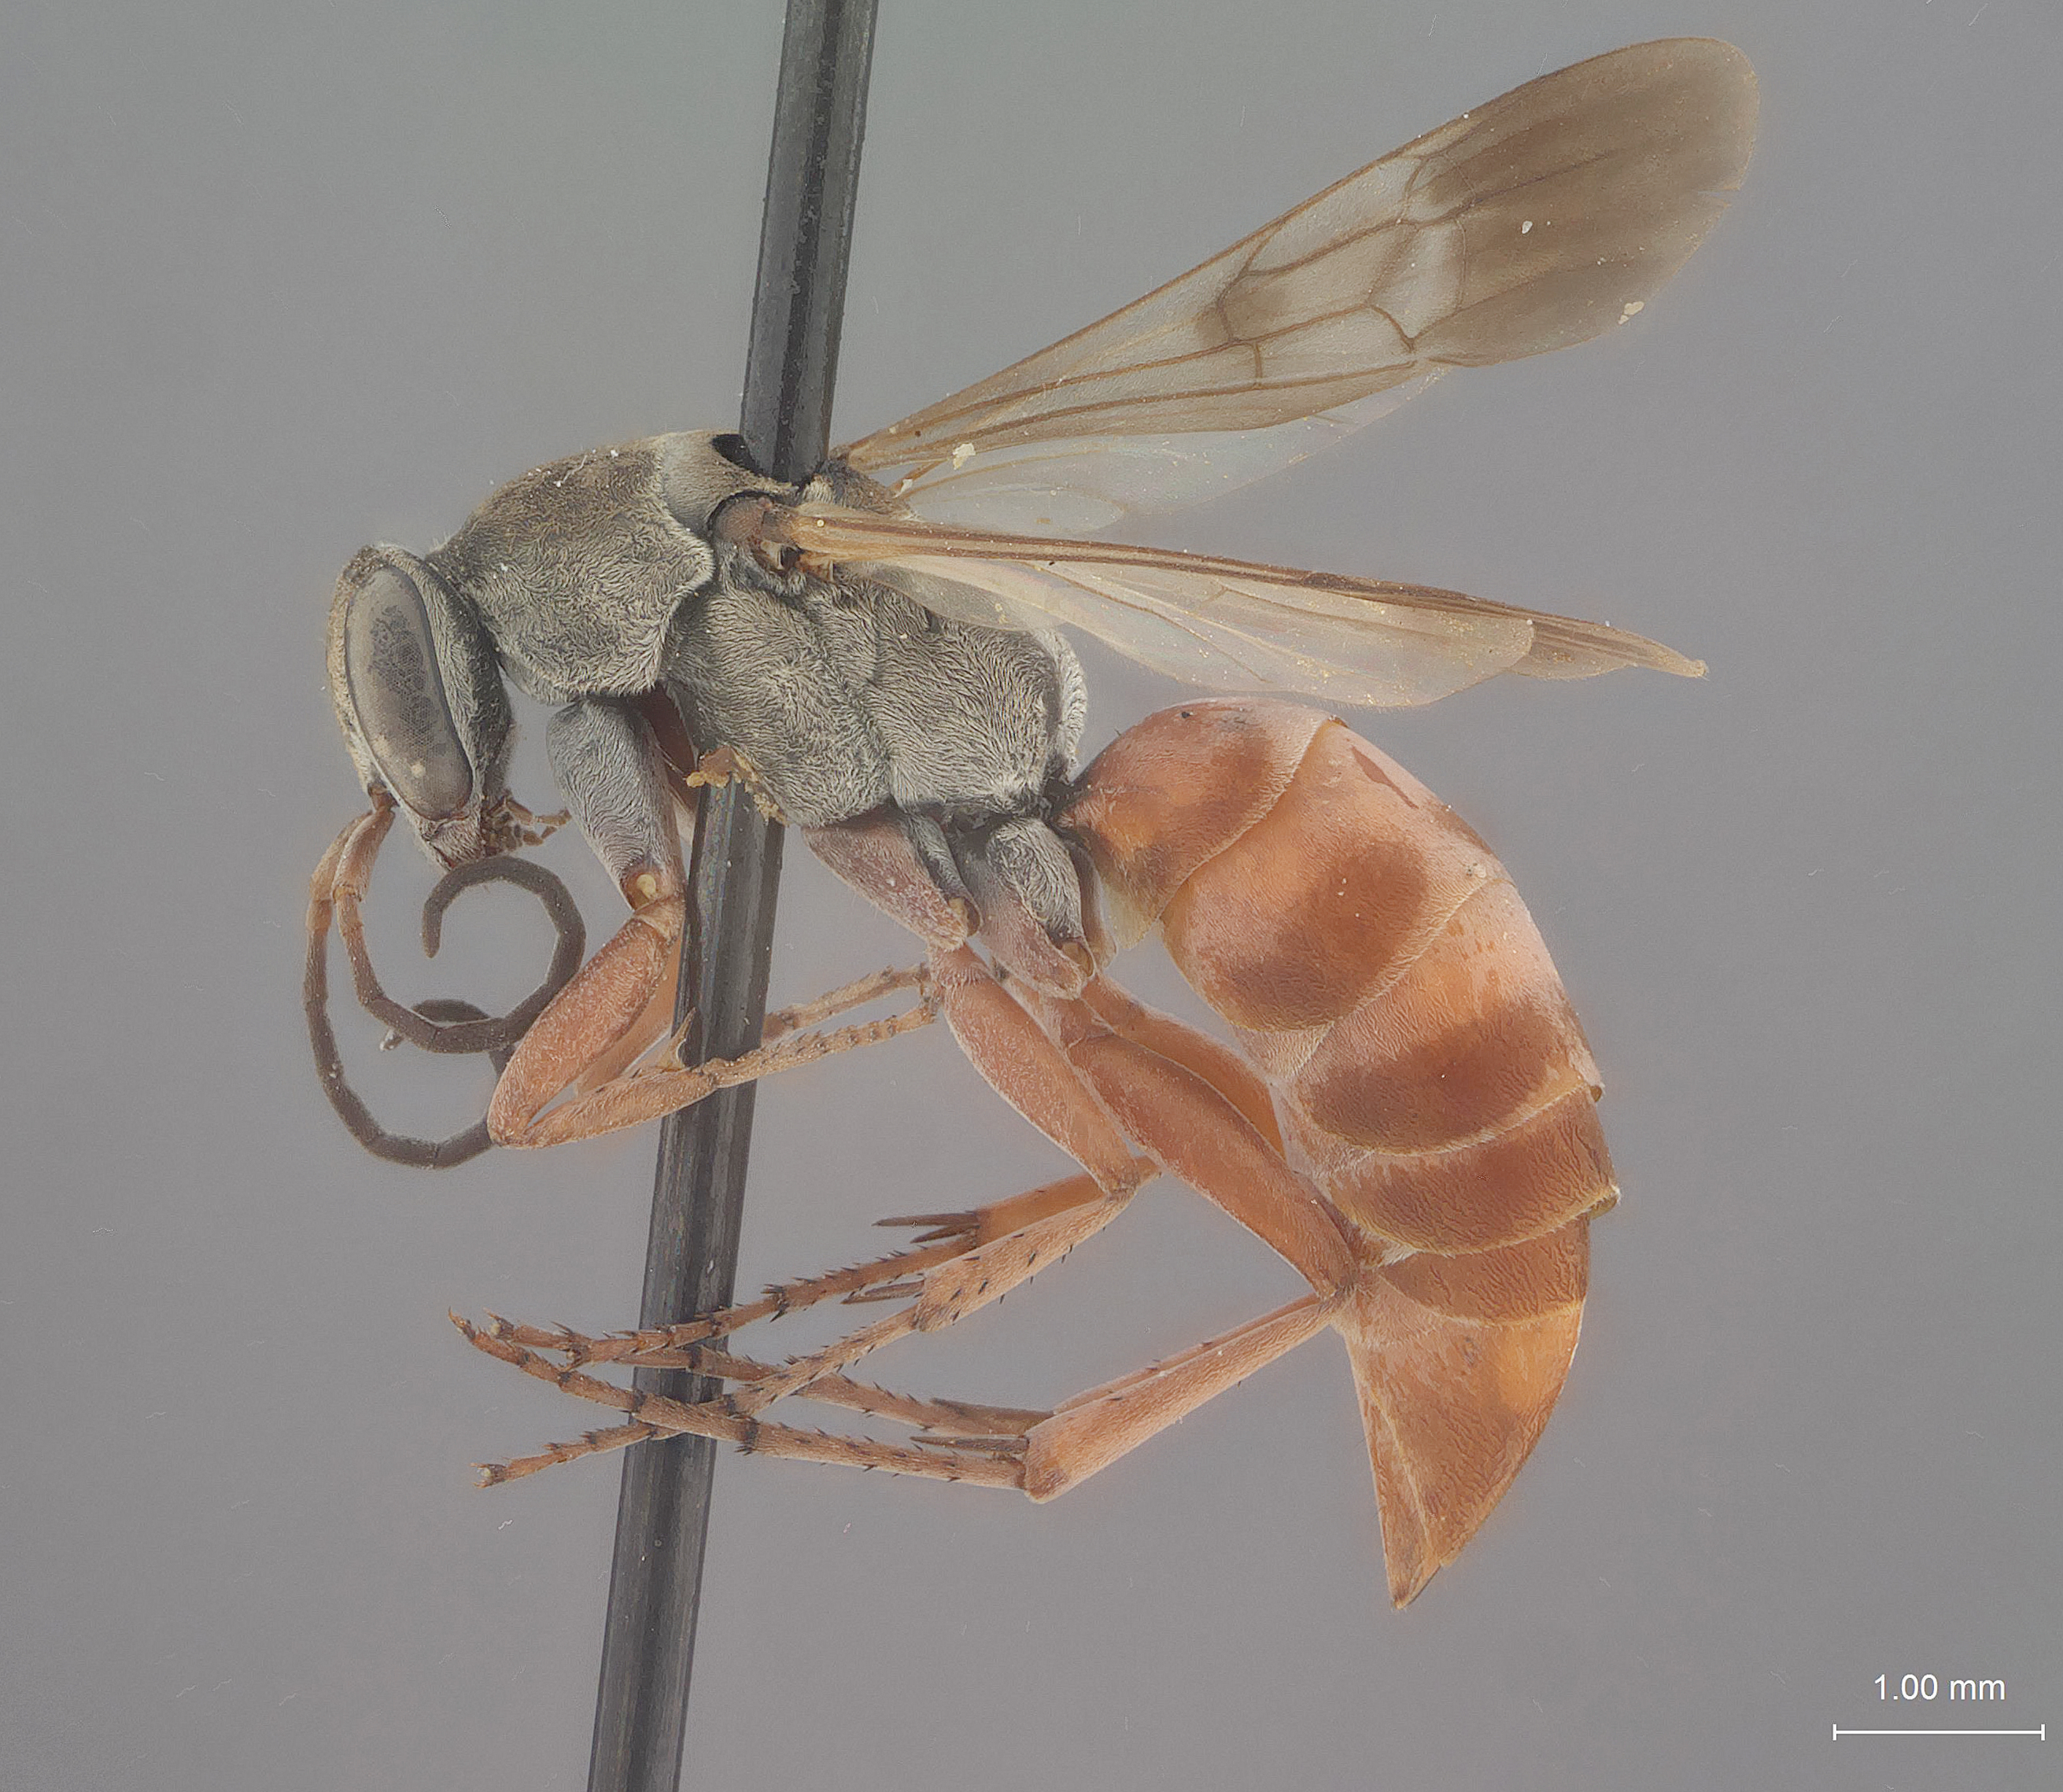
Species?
Allaporus fascipennis
